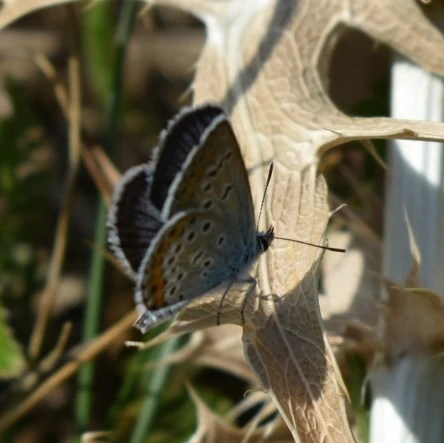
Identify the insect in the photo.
Plebejus argus
